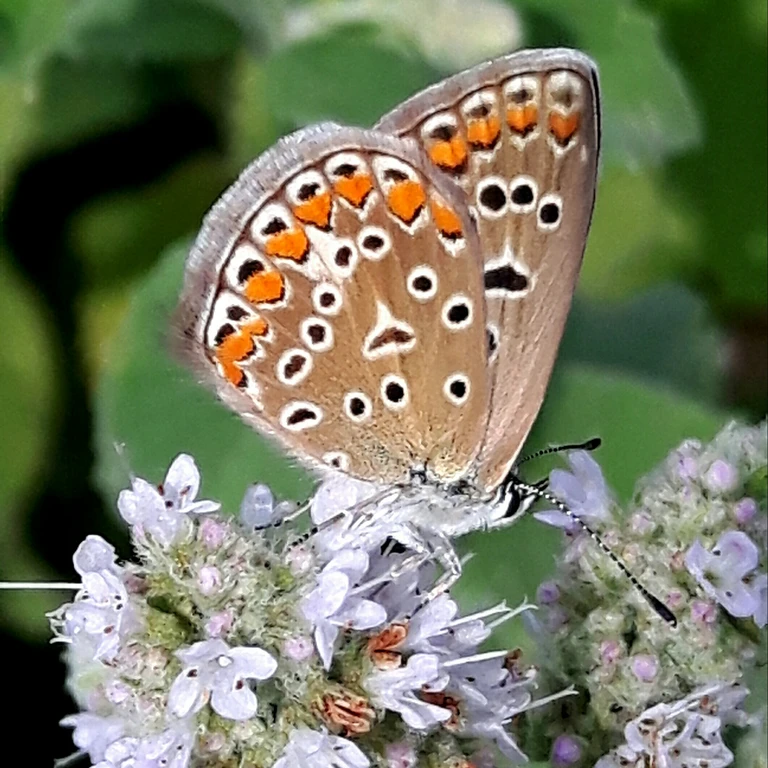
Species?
Polyommatus icarus
